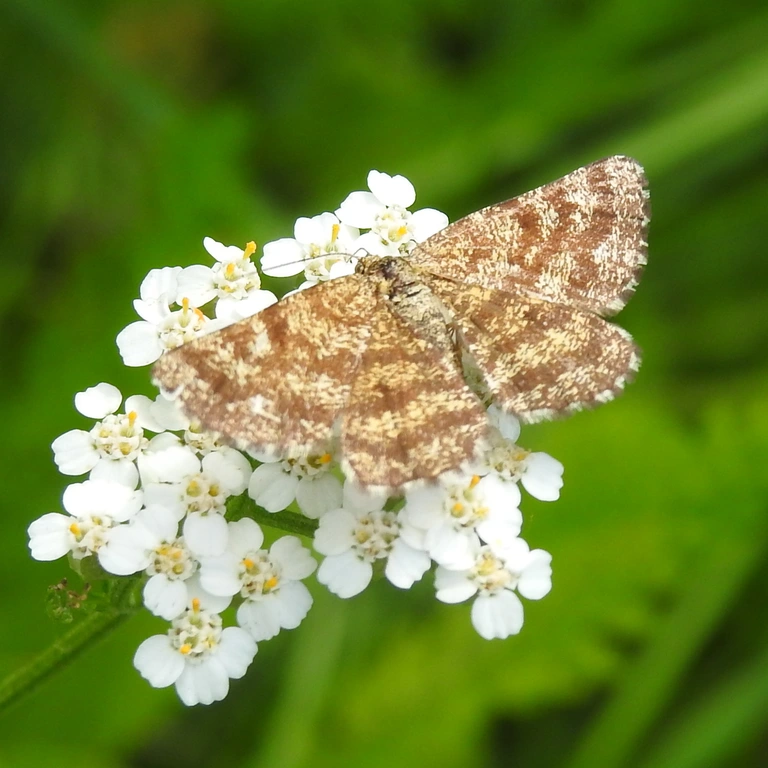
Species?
Ematurga atomaria
